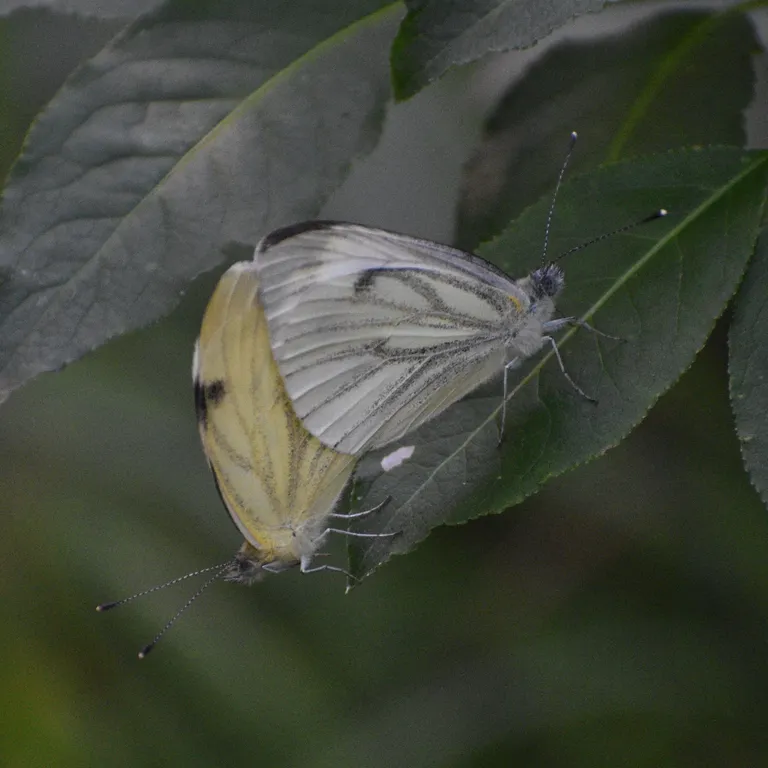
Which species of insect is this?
Pieris napi
